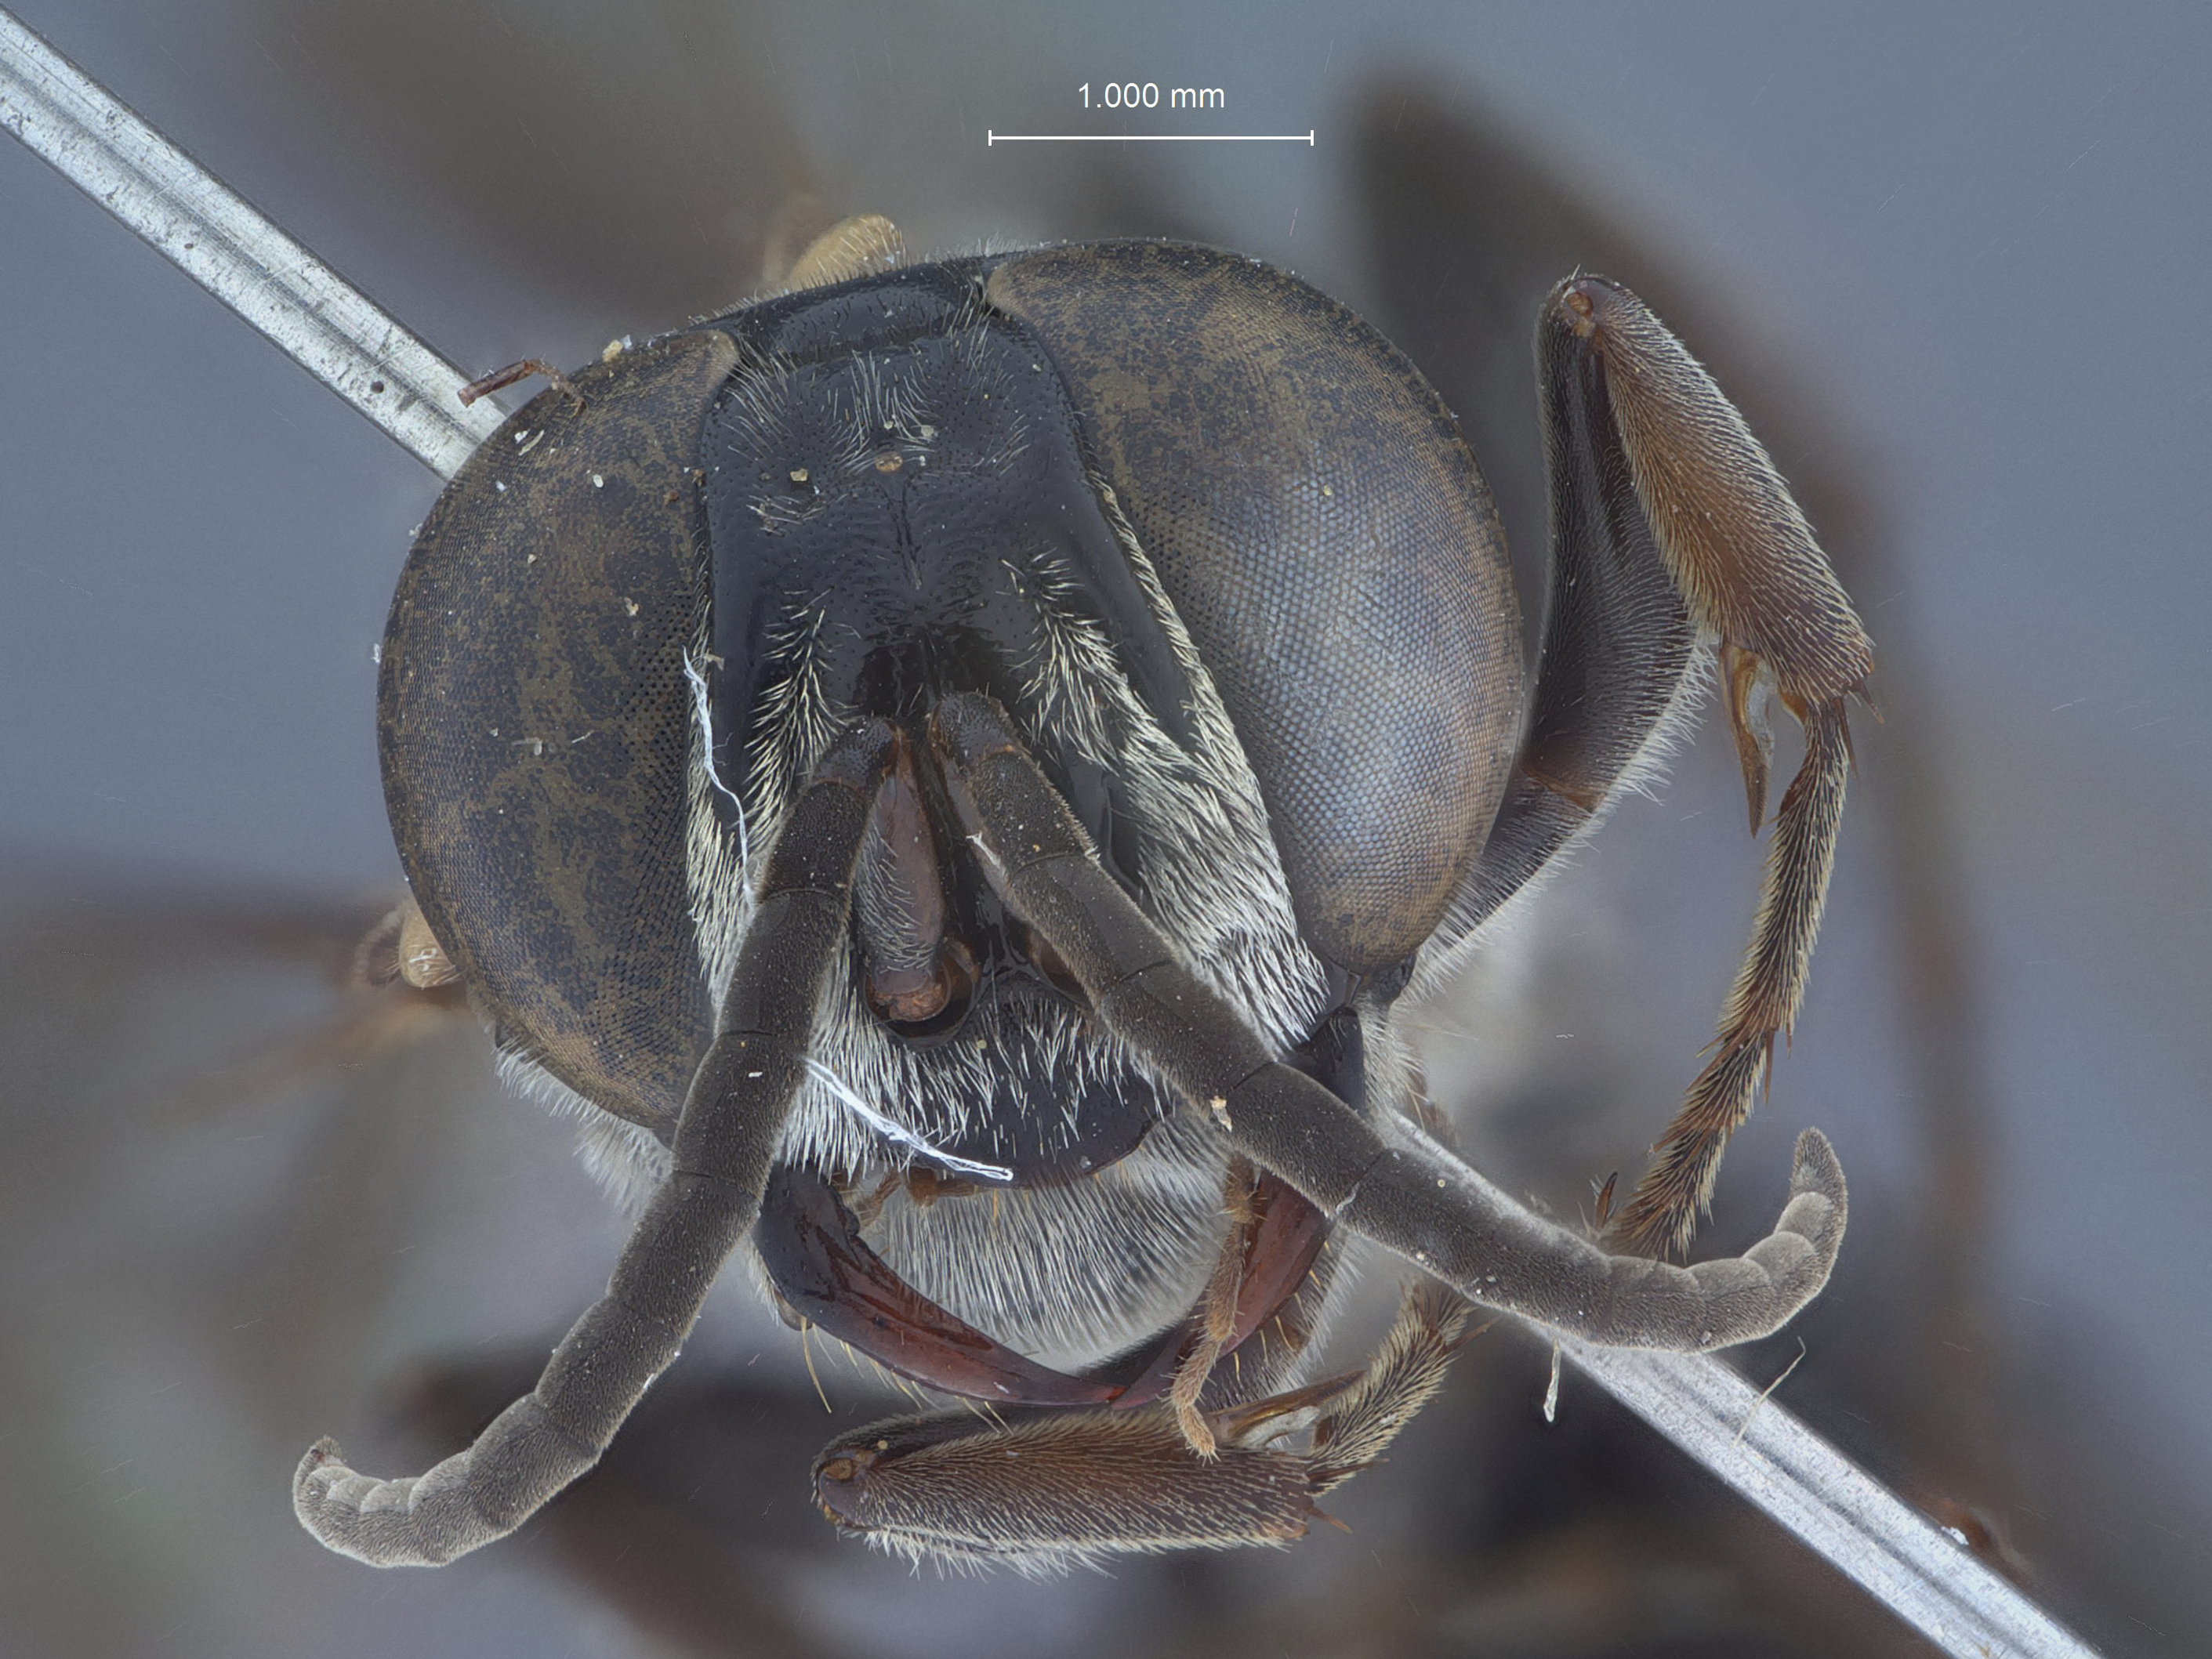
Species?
Larra fenchihuensis
